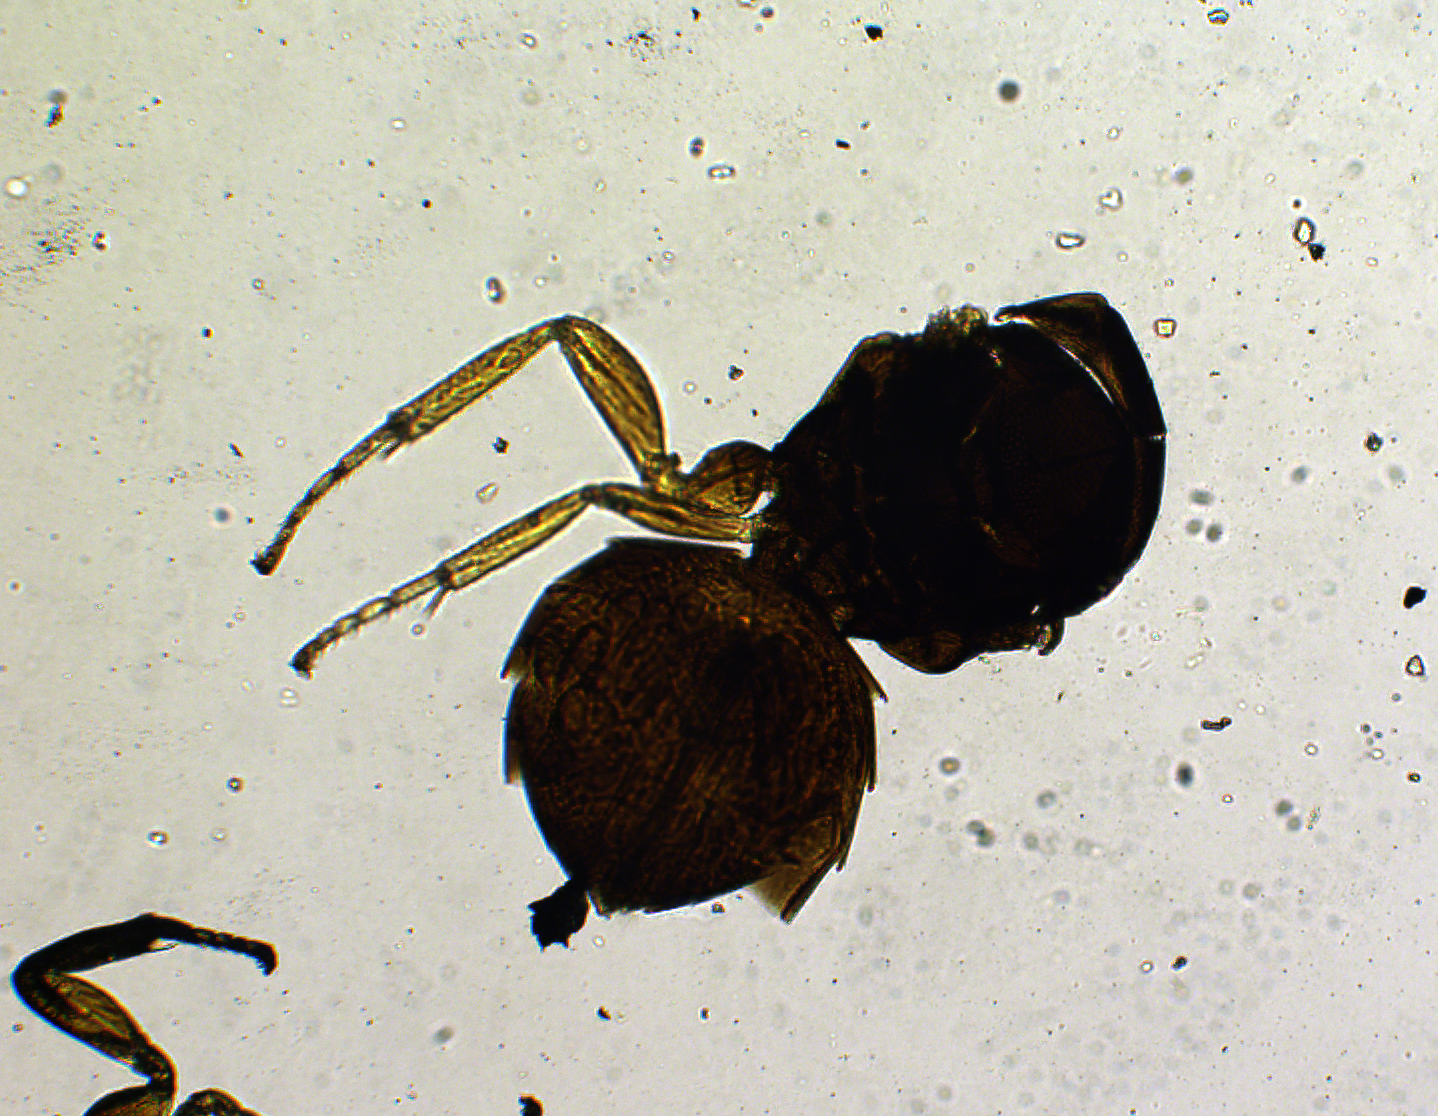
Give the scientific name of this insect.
Pachyneuron deccanensis
